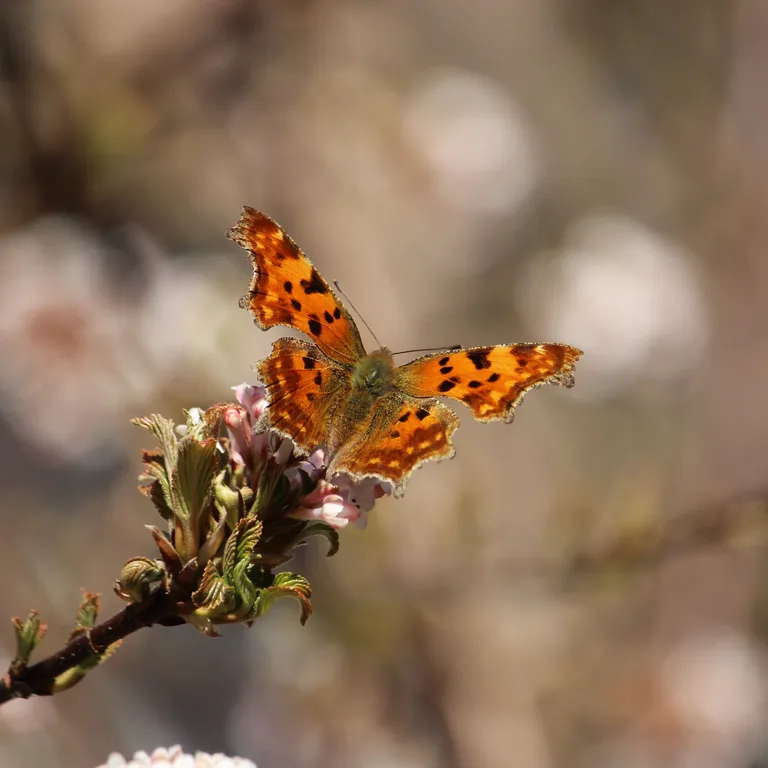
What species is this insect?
Polygonia c-album
